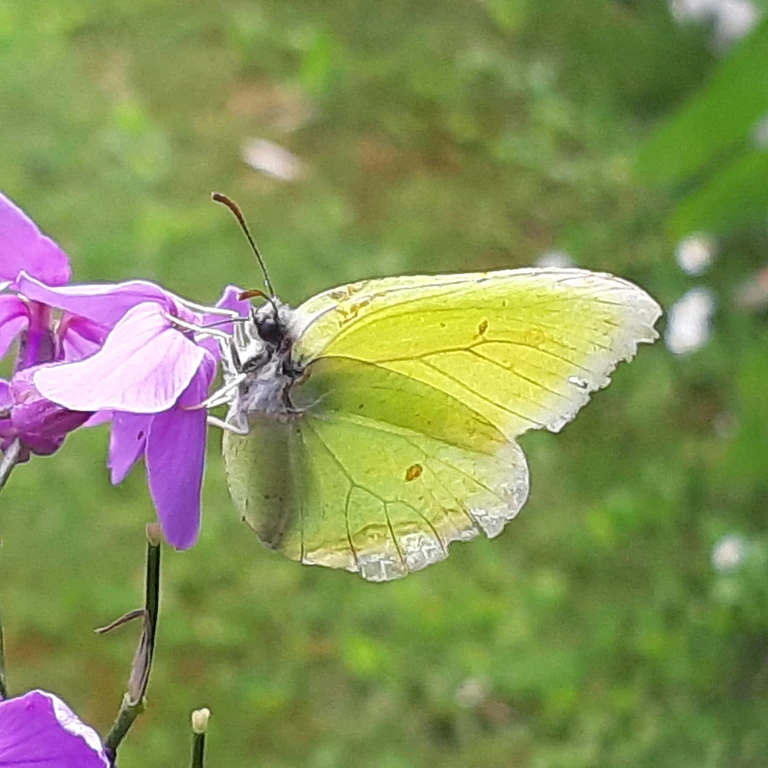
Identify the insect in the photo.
Gonepteryx rhamni
